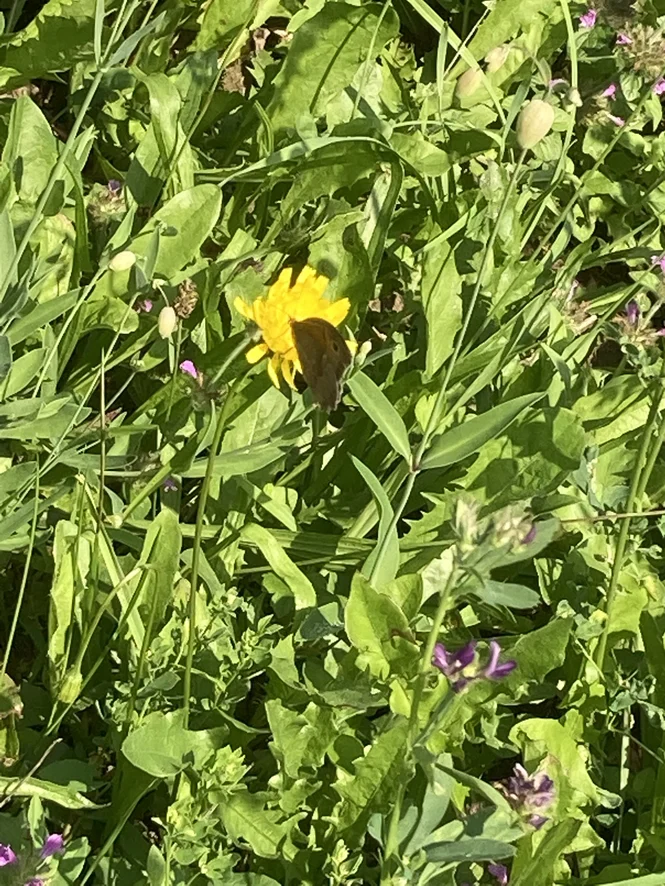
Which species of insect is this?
Maniola jurtina
